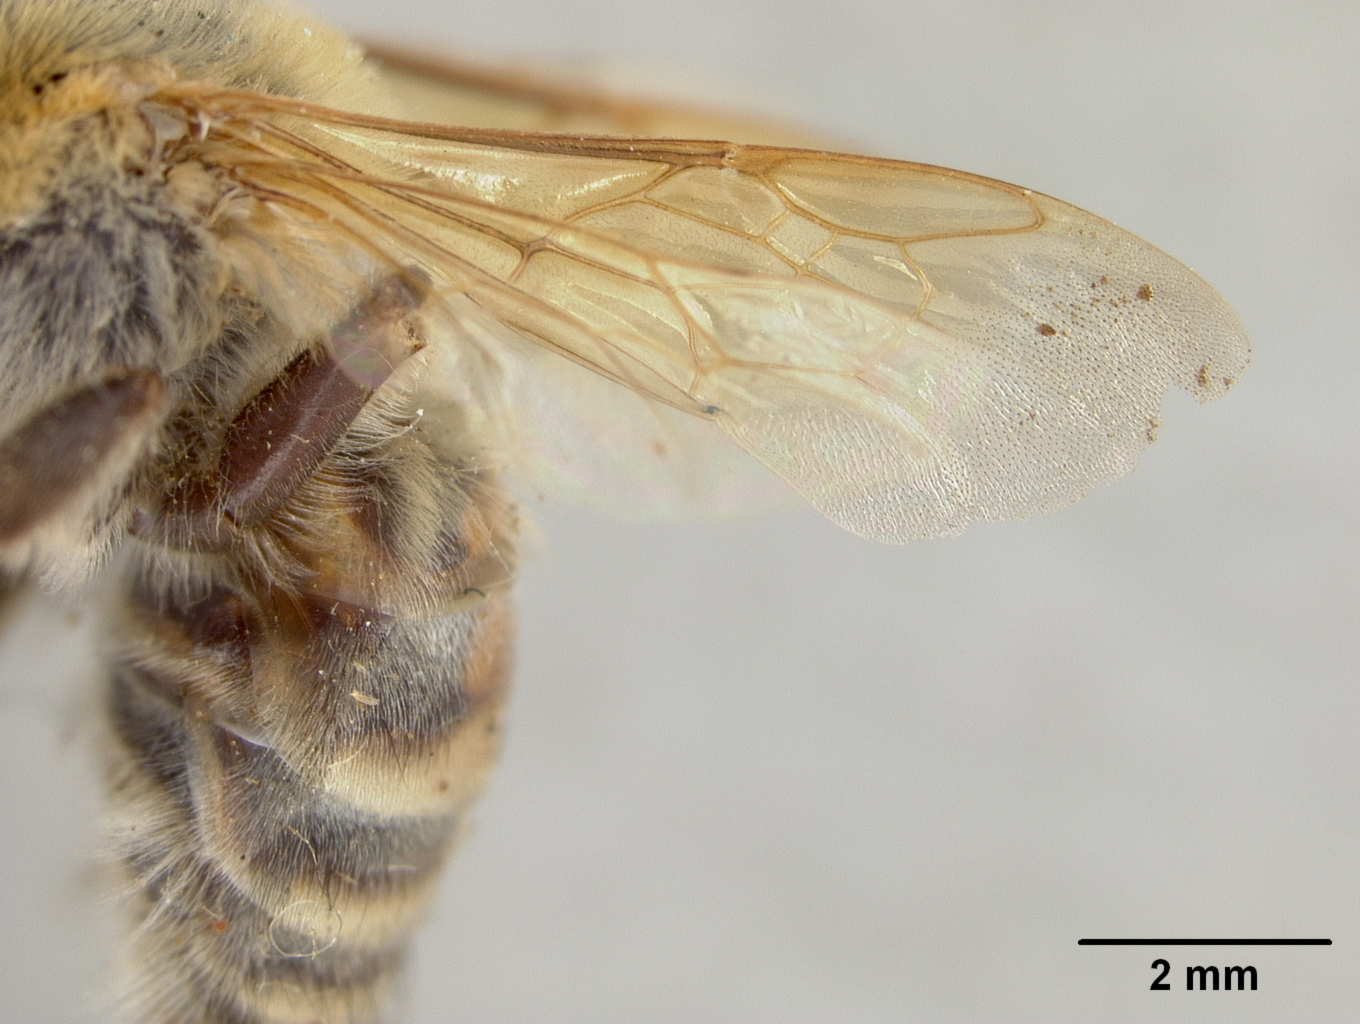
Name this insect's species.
Macroglossapis cockerelli
